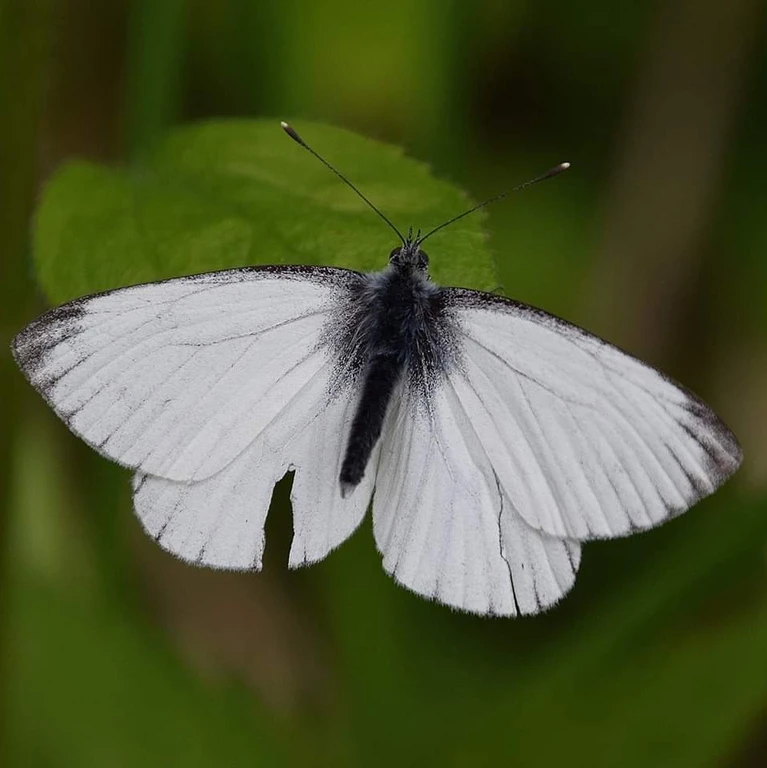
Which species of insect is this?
Pieris napi
